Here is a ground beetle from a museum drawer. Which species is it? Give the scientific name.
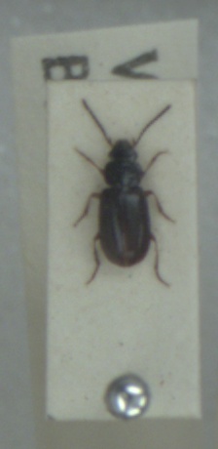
Acupalpus brunnipes
